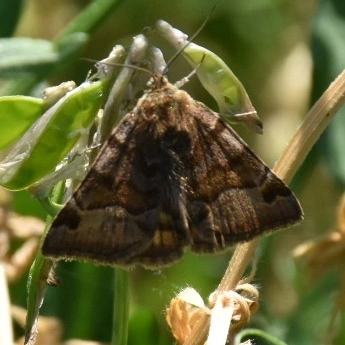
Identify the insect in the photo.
Euclidia glyphica
